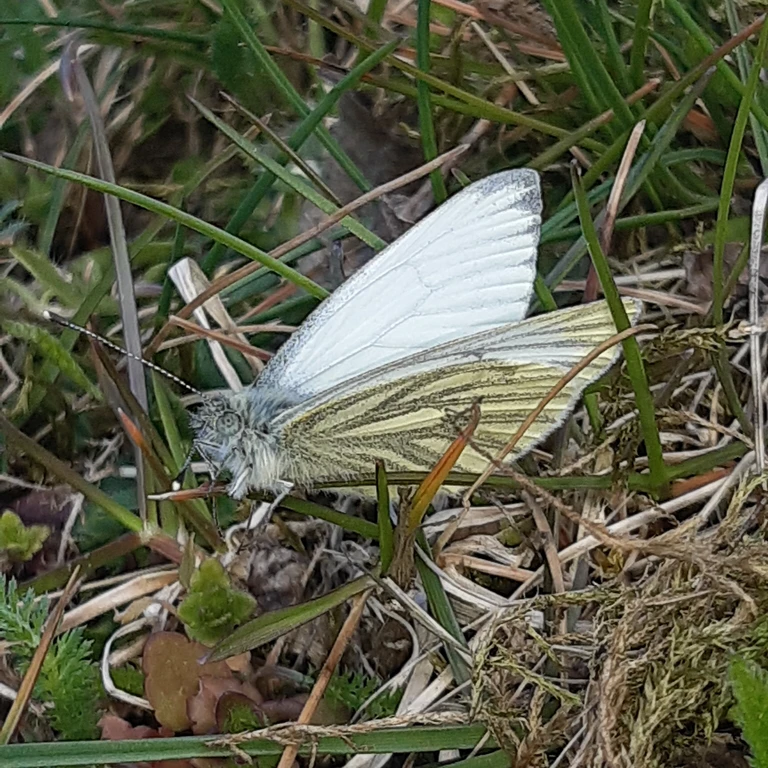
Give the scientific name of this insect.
Pieris napi
